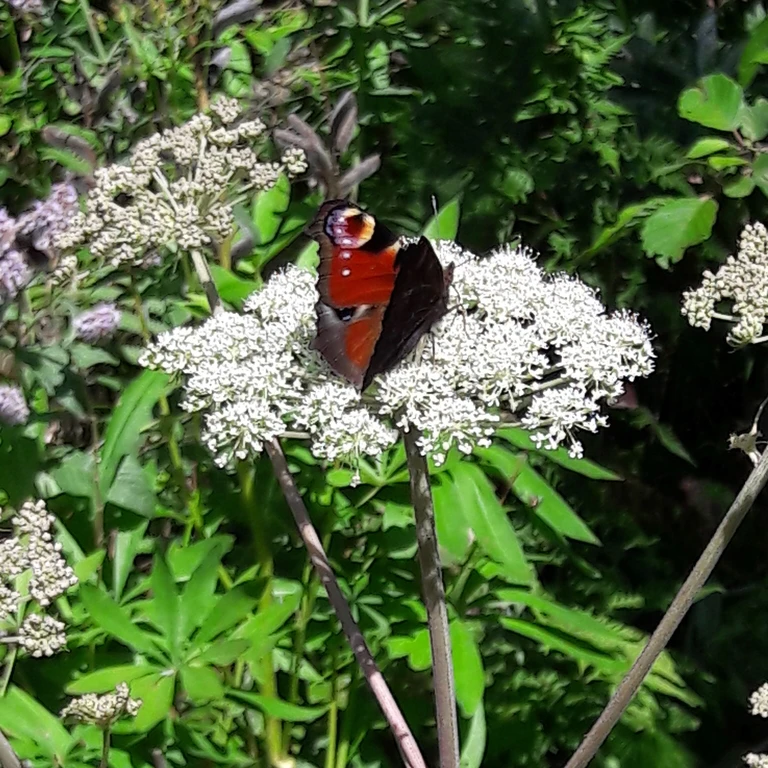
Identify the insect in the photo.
Aglais io
